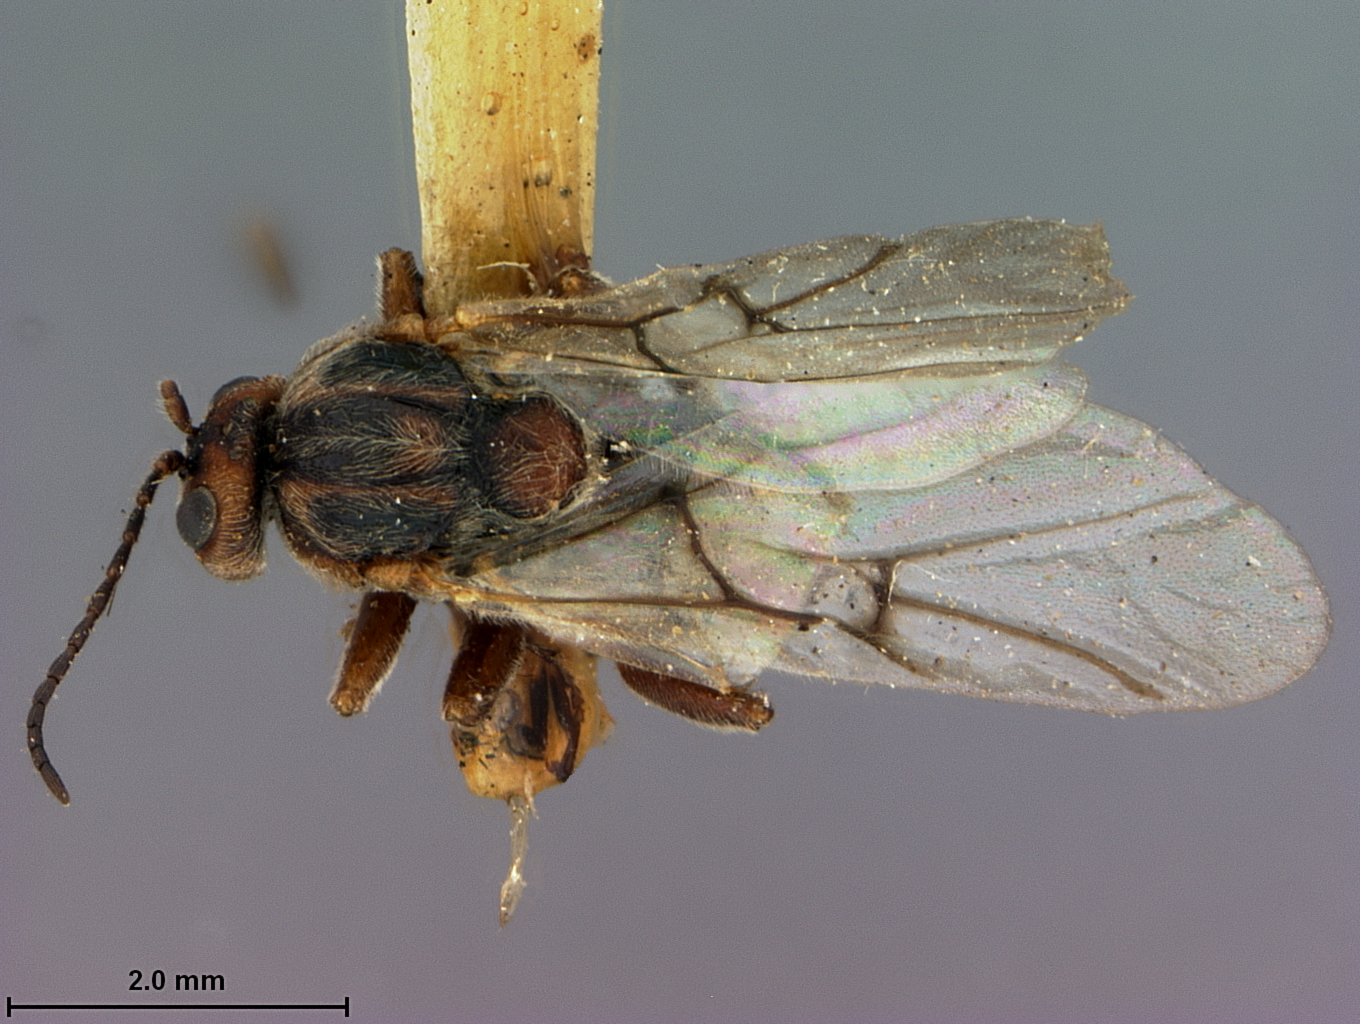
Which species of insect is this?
Holcaspis bassetti
